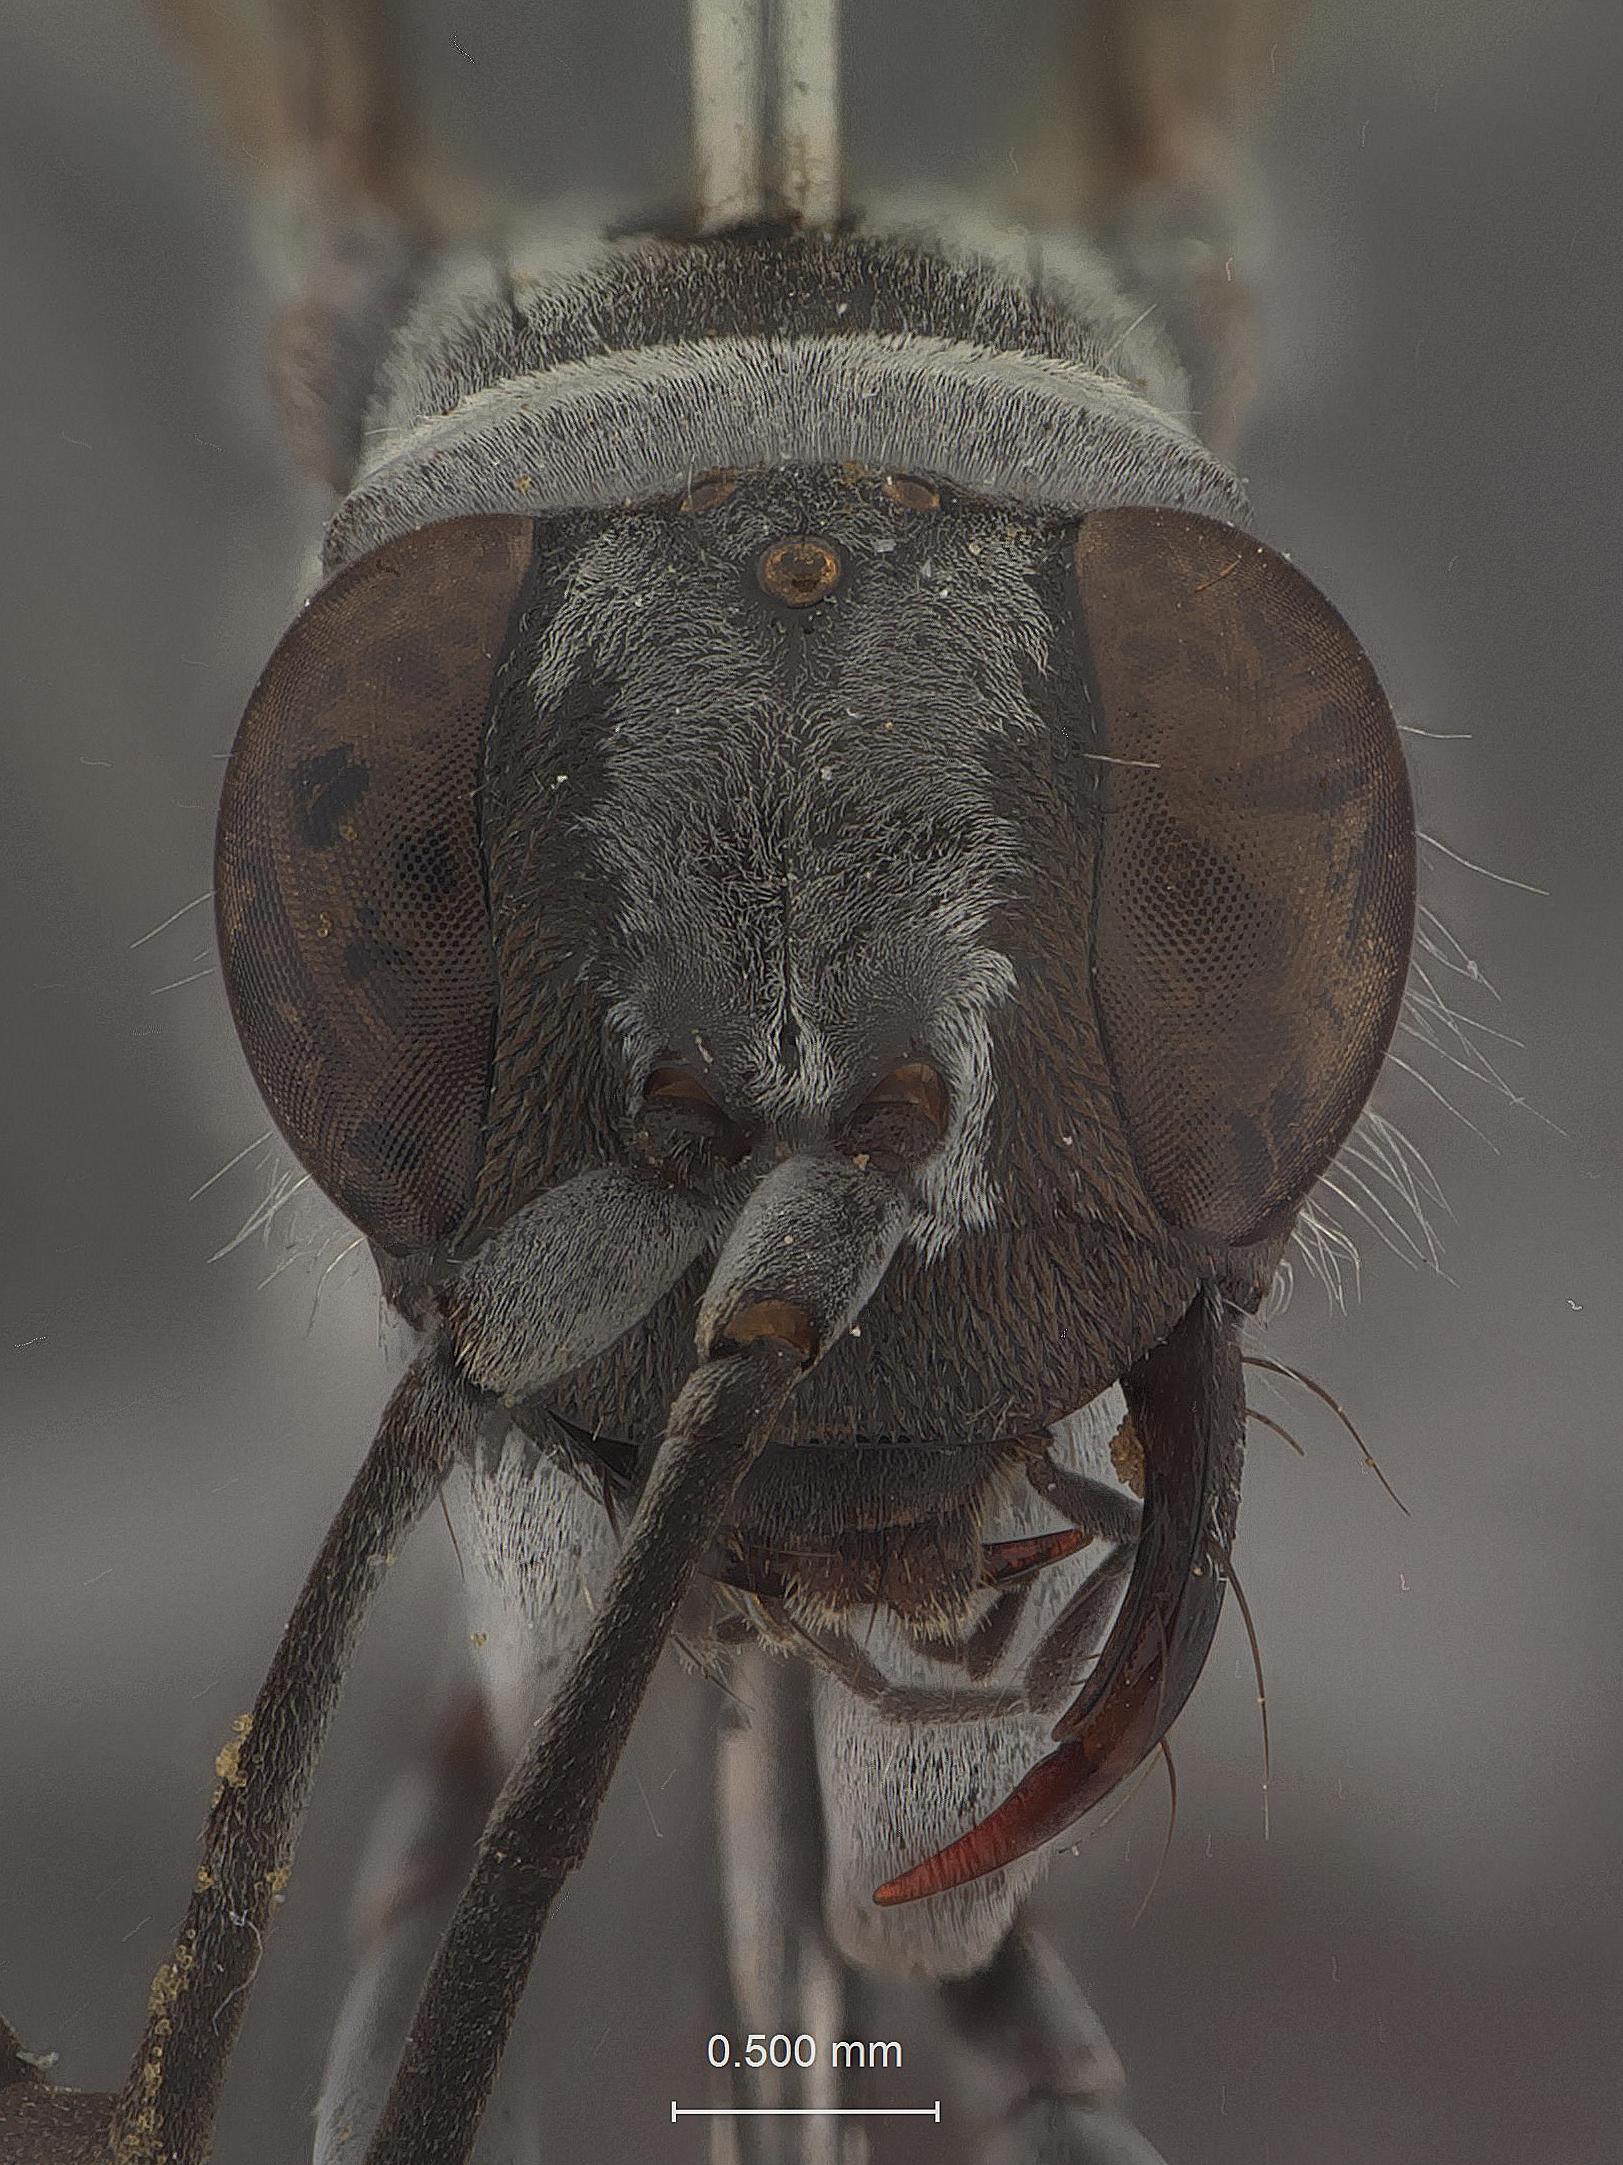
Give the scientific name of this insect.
Pompilus taiwanus
